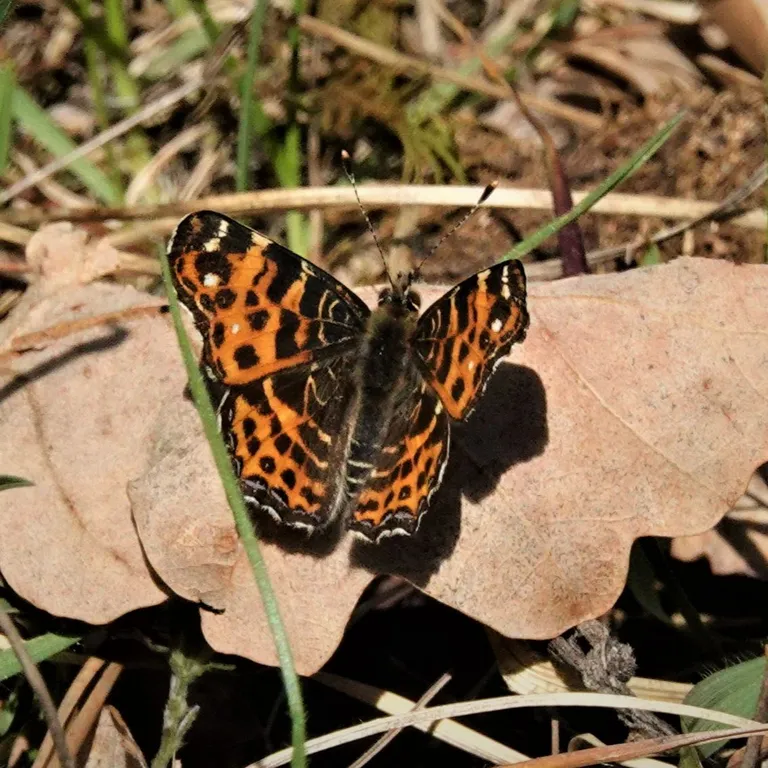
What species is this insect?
Araschnia levana
